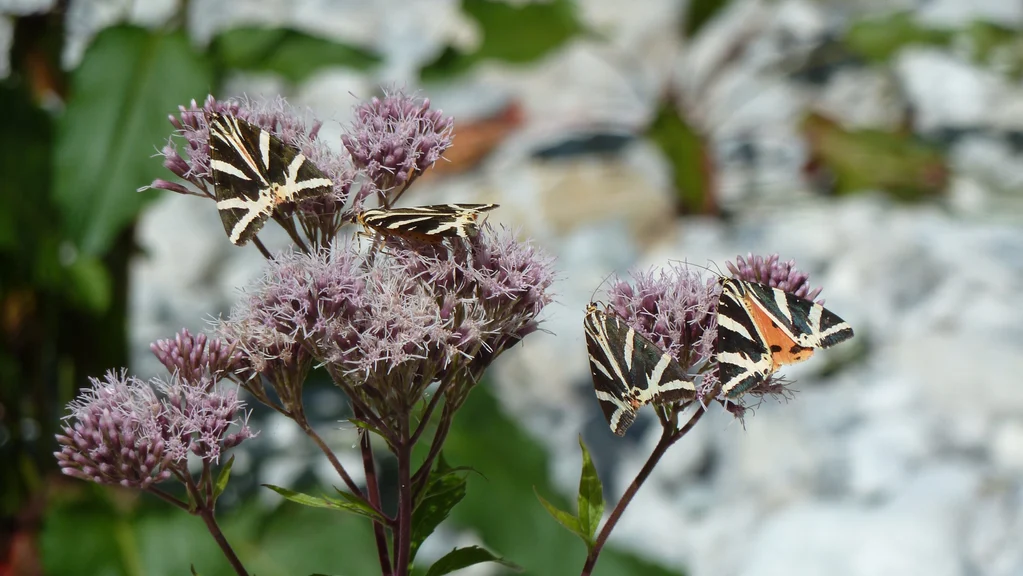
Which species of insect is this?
Euplagia quadripunctaria
